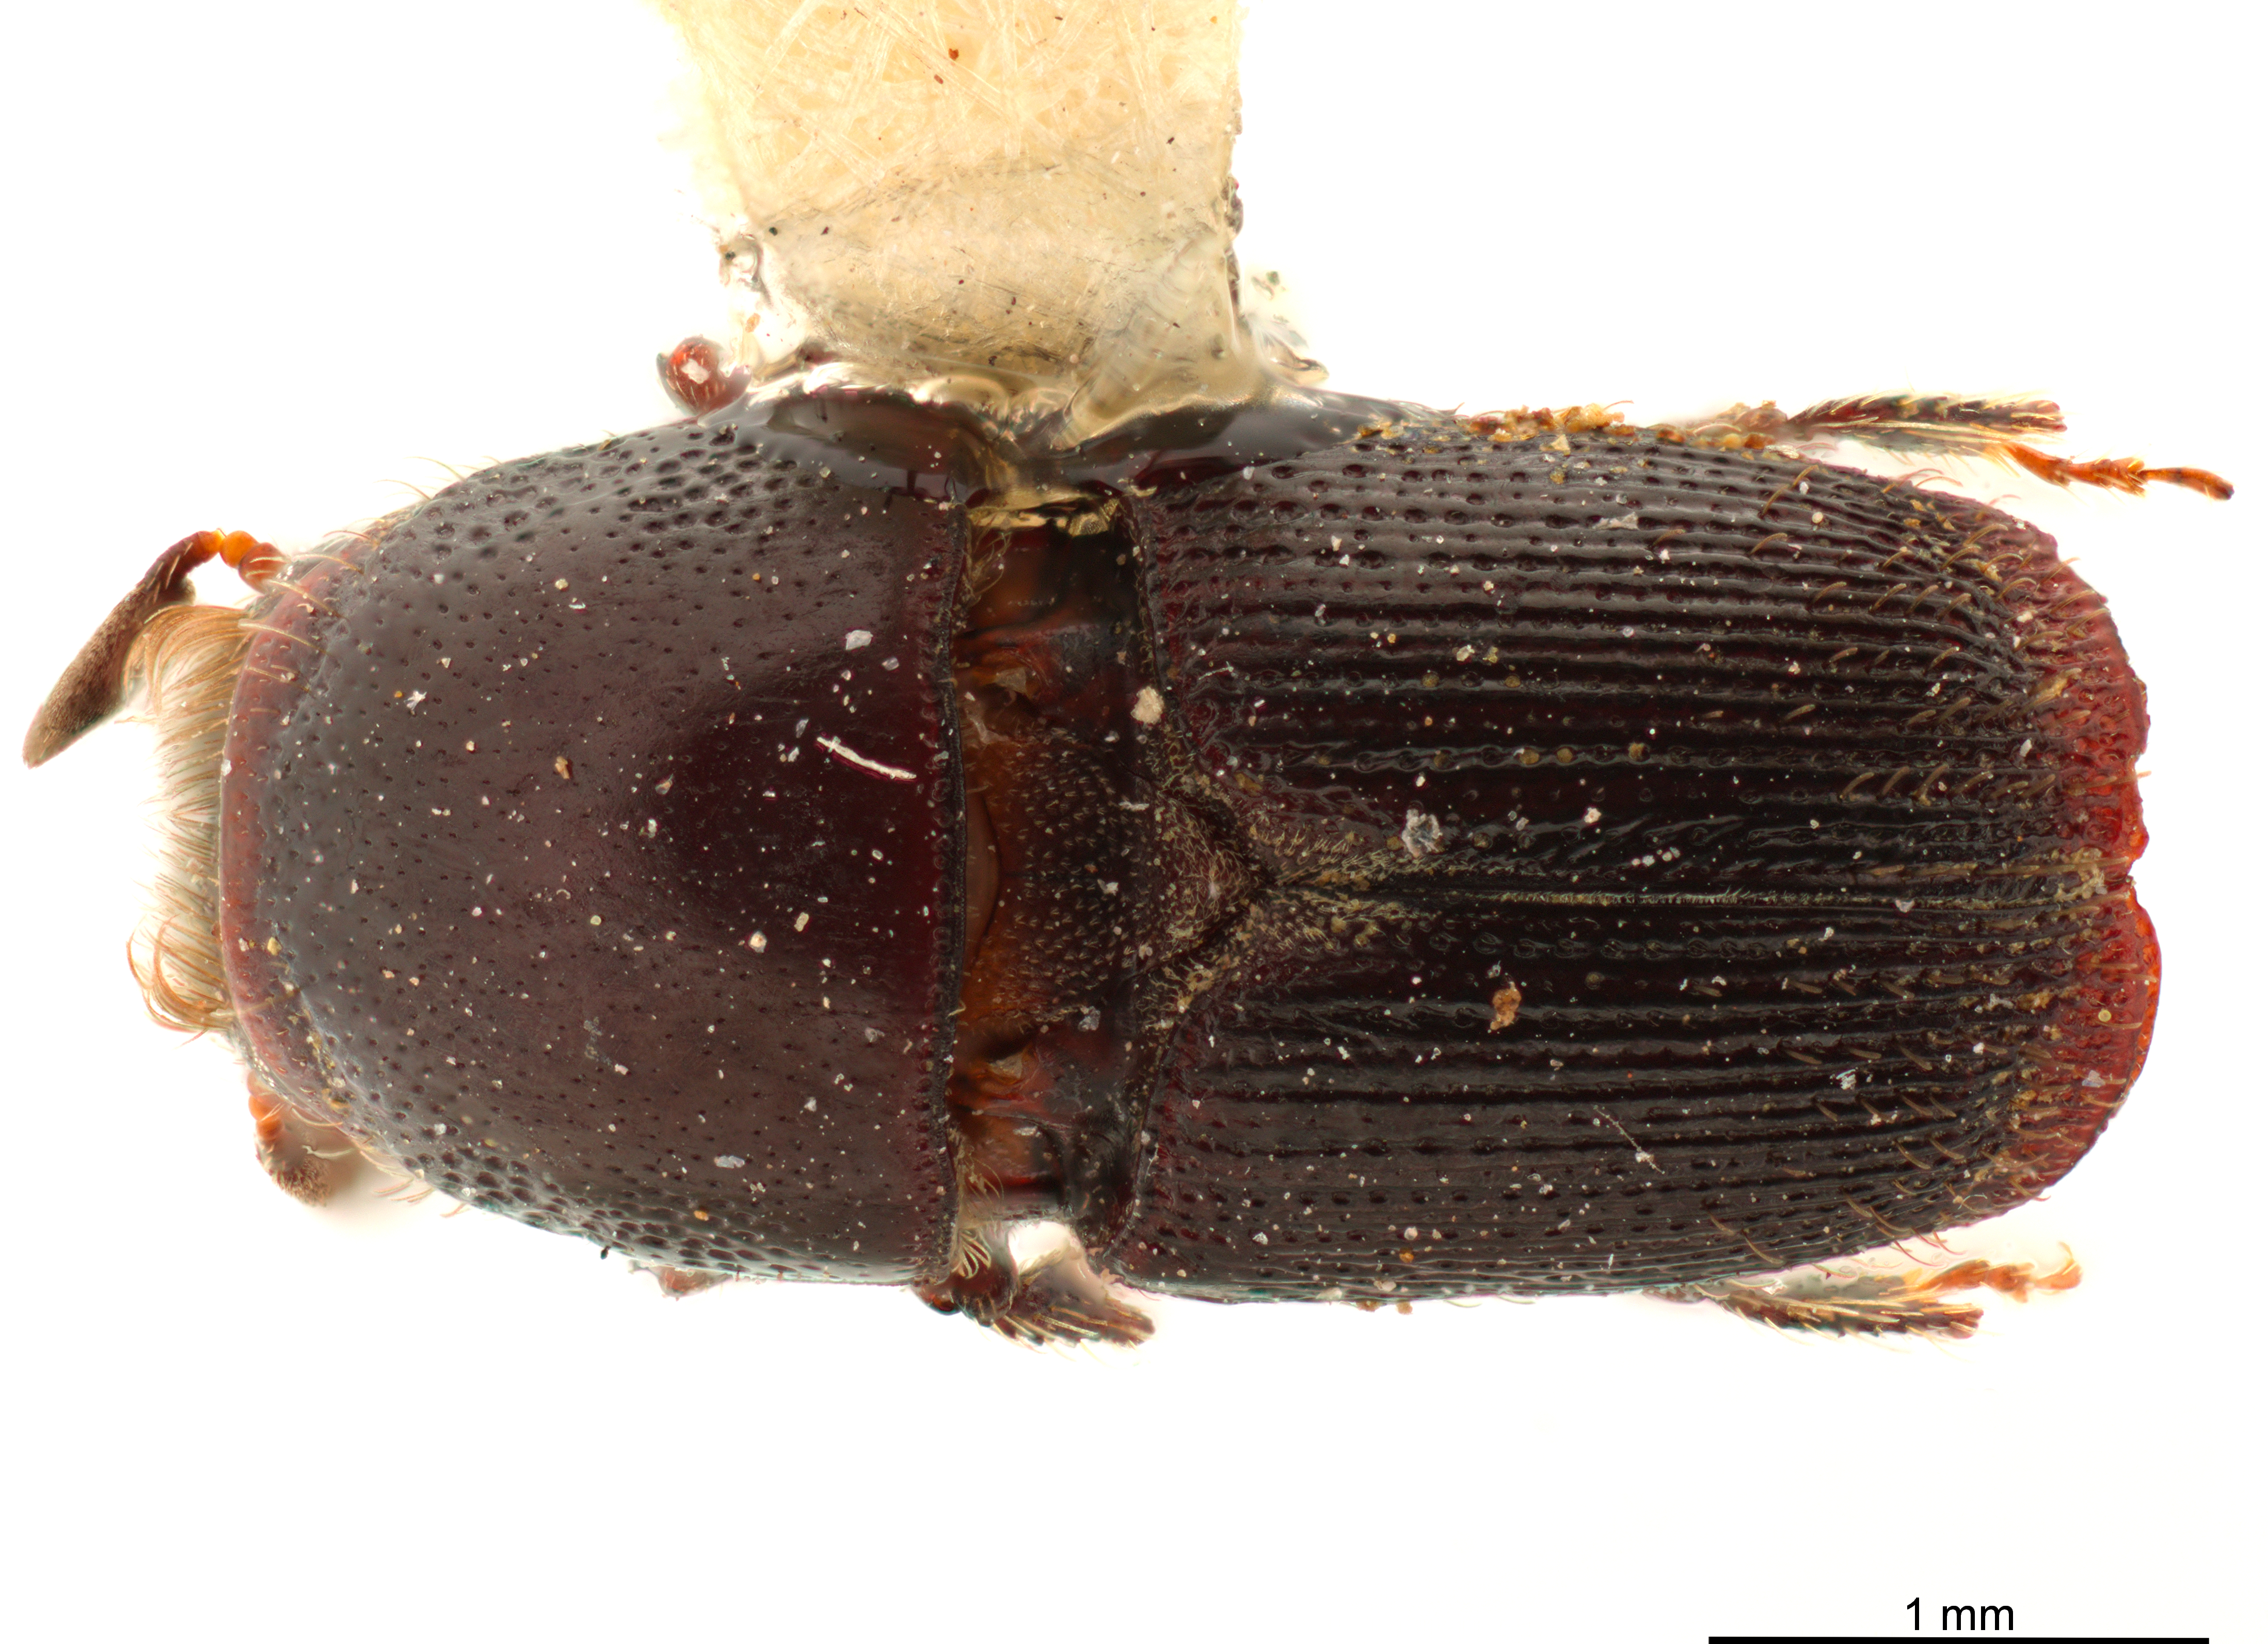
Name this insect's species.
Scolytus binodus
